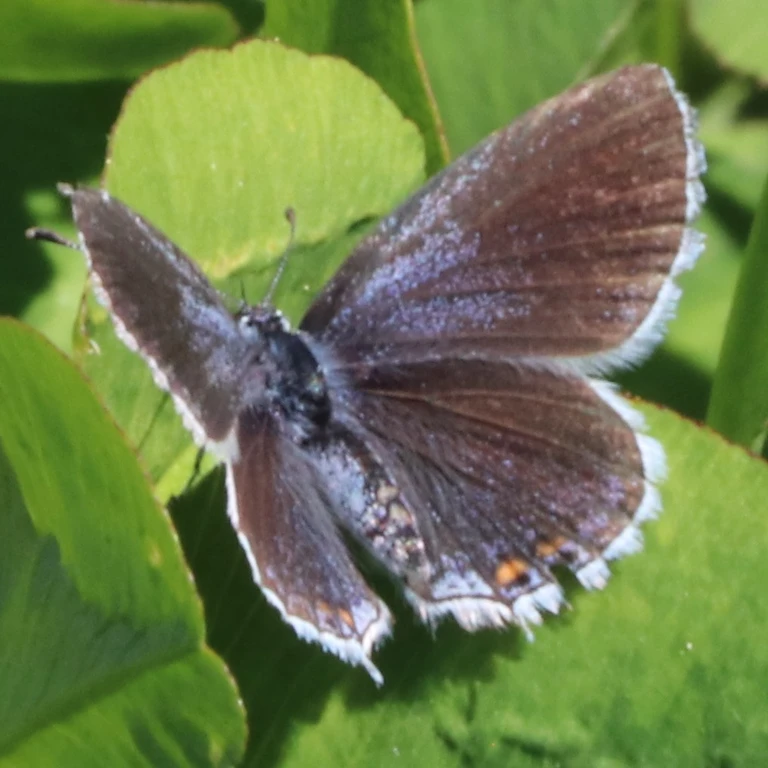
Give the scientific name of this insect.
Cupido argiades (also Elkalyce argiades)
